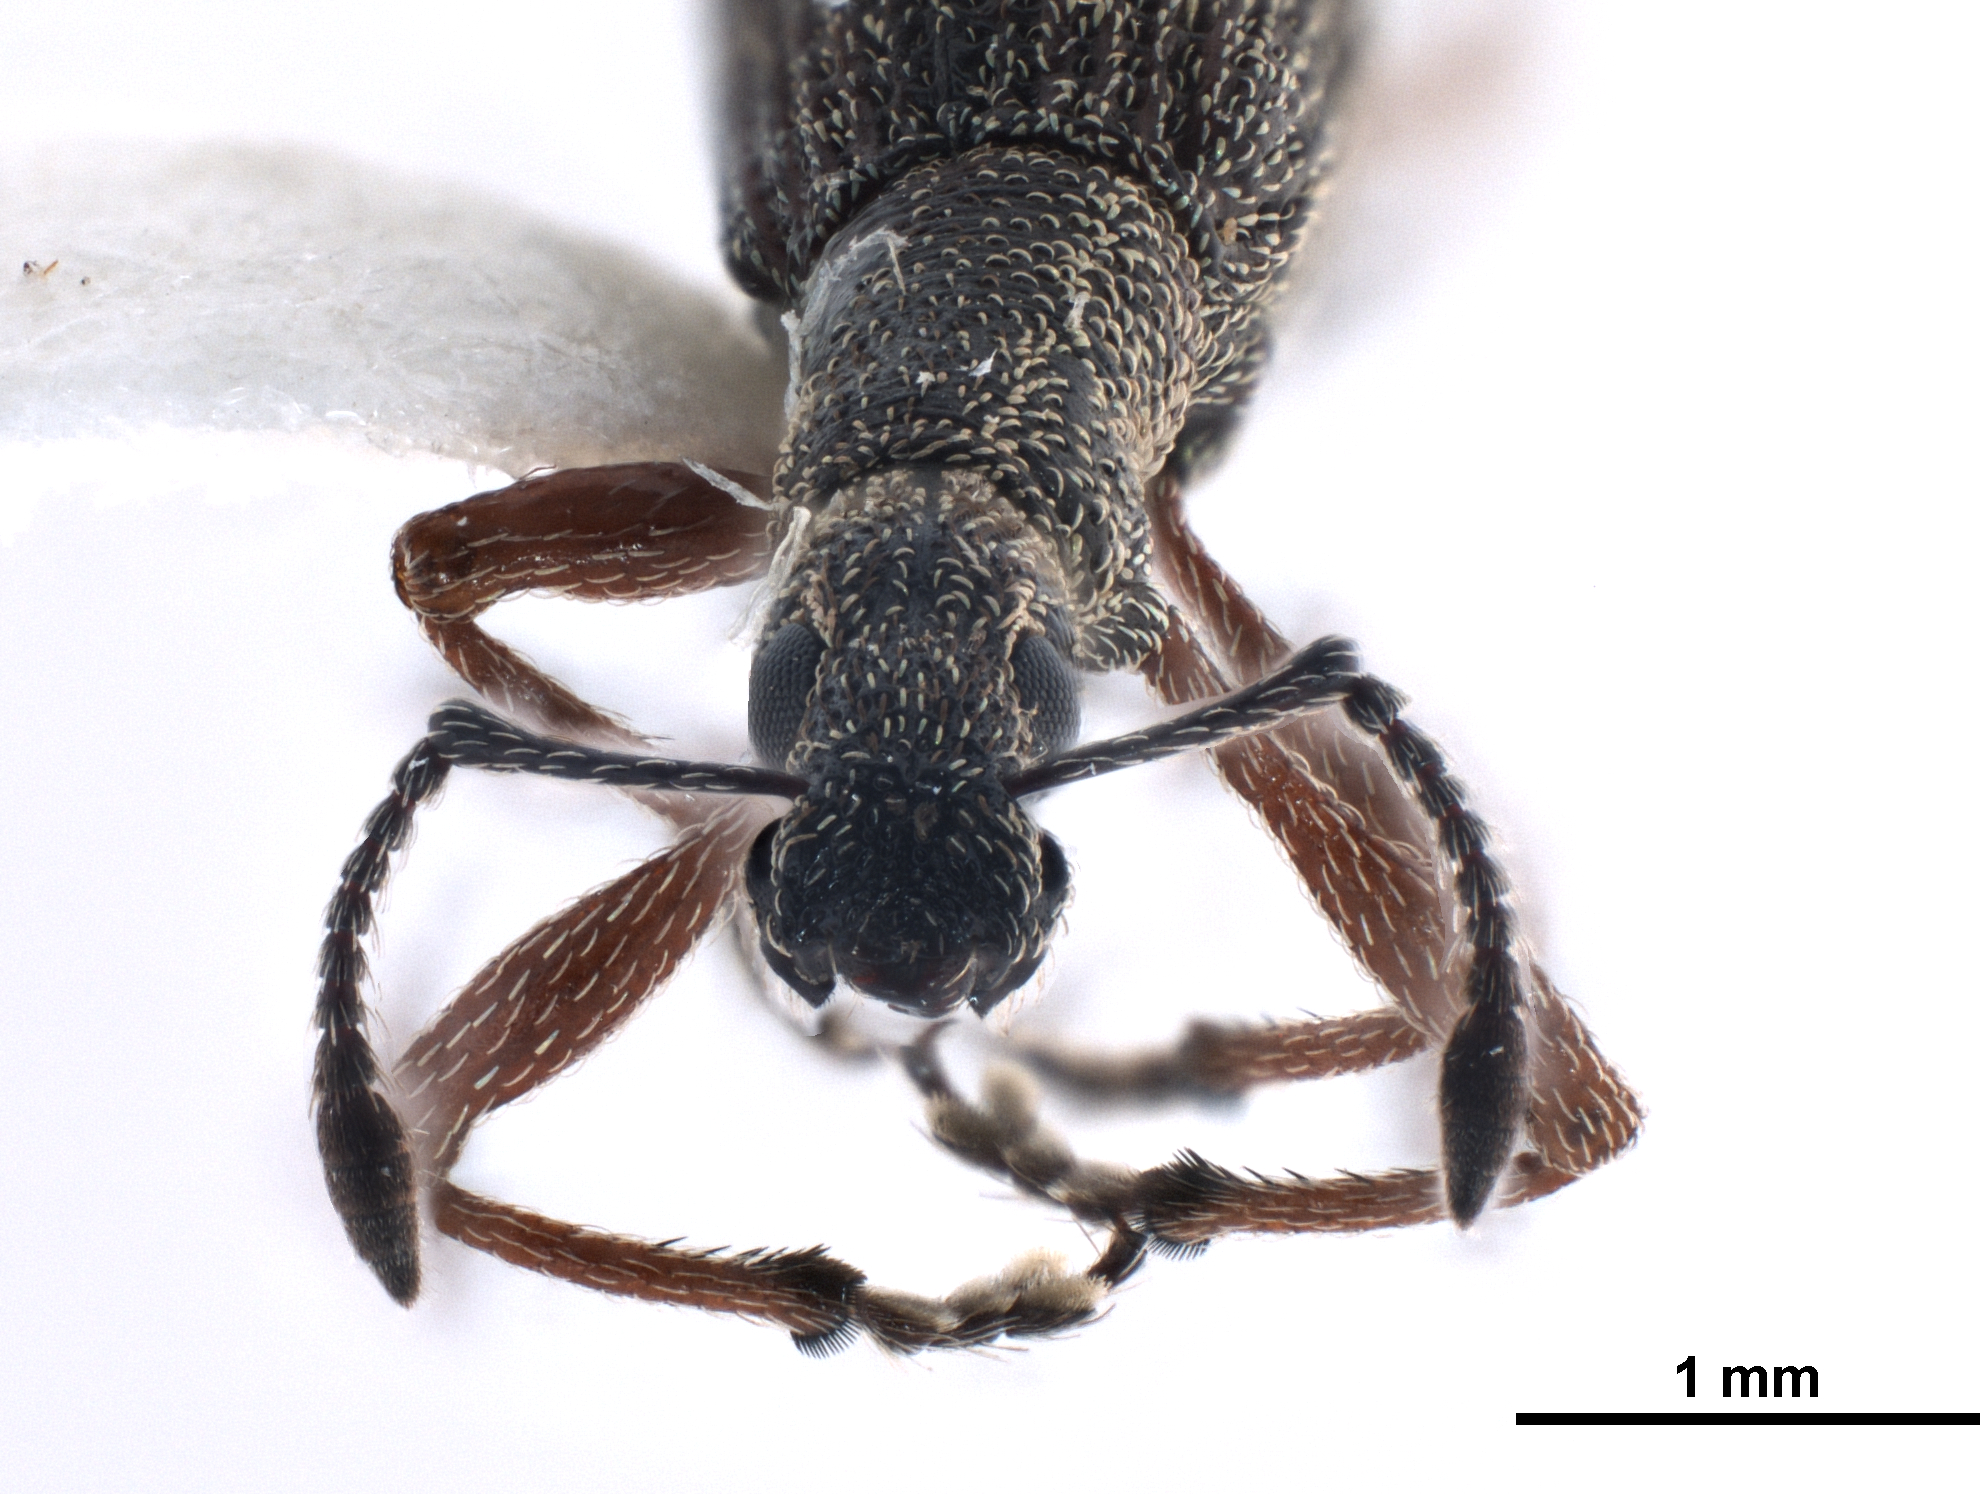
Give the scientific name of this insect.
Rhadinosomus acuminatus
